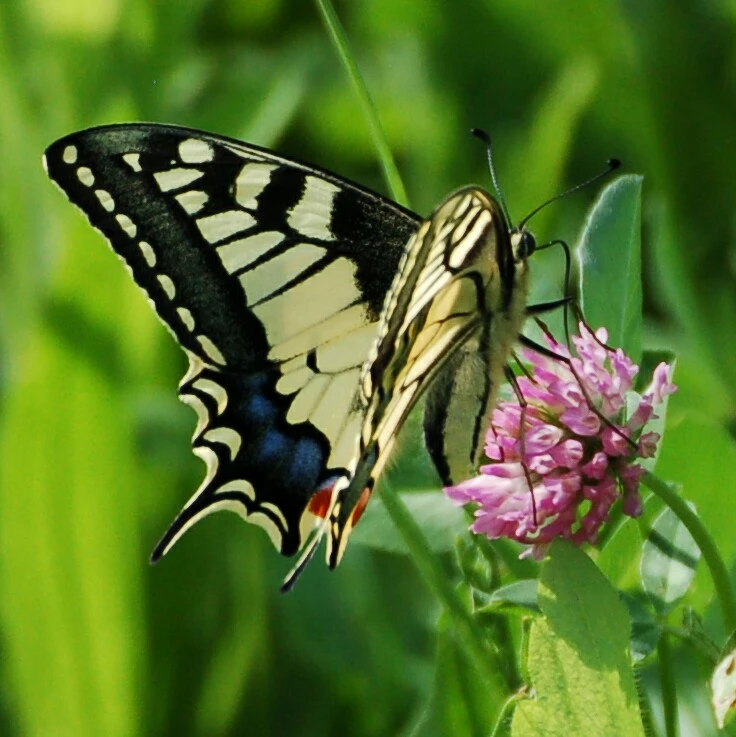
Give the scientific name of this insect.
Papilio machaon
